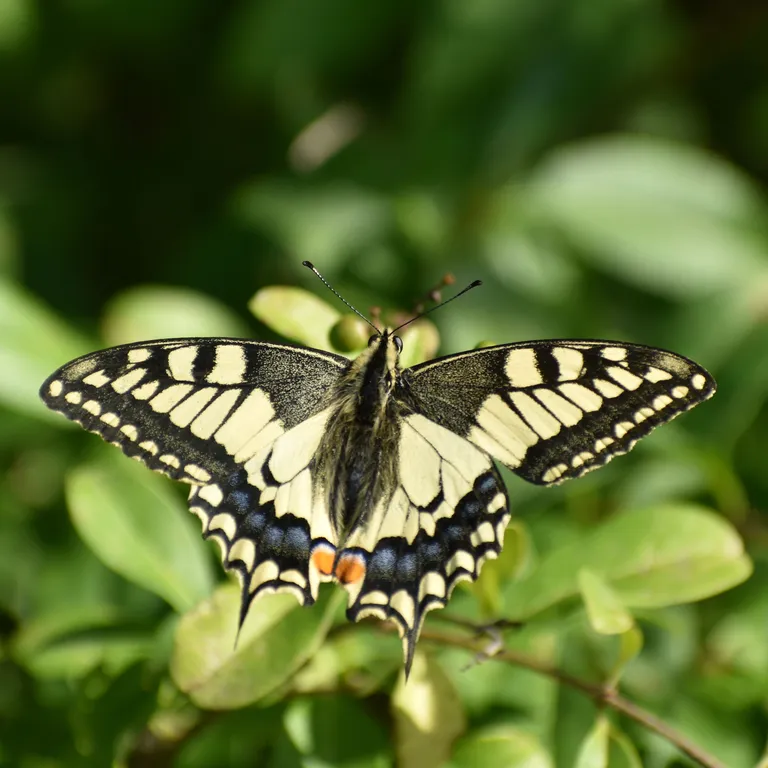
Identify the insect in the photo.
Papilio machaon
